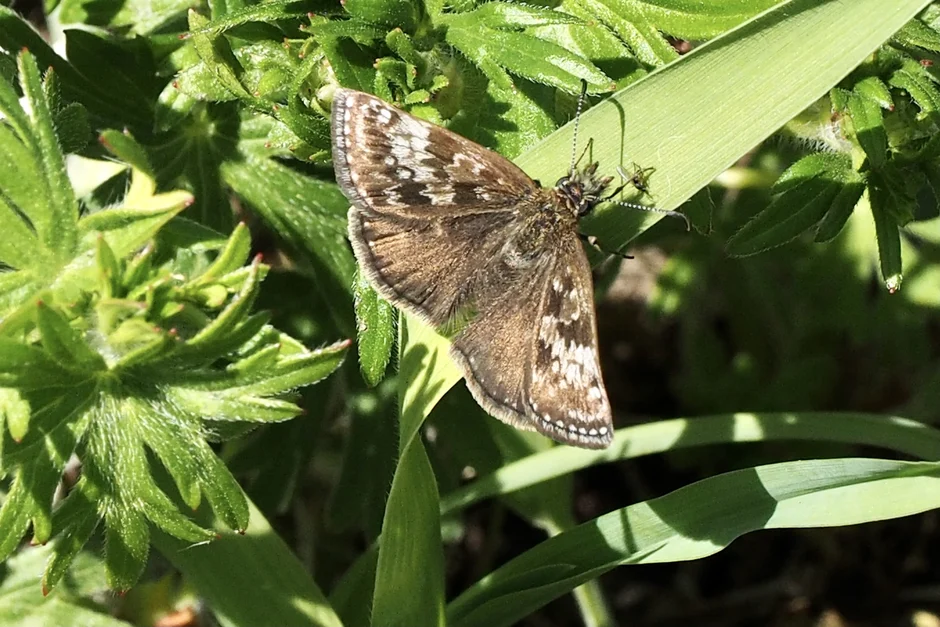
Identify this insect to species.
Erynnis tages
